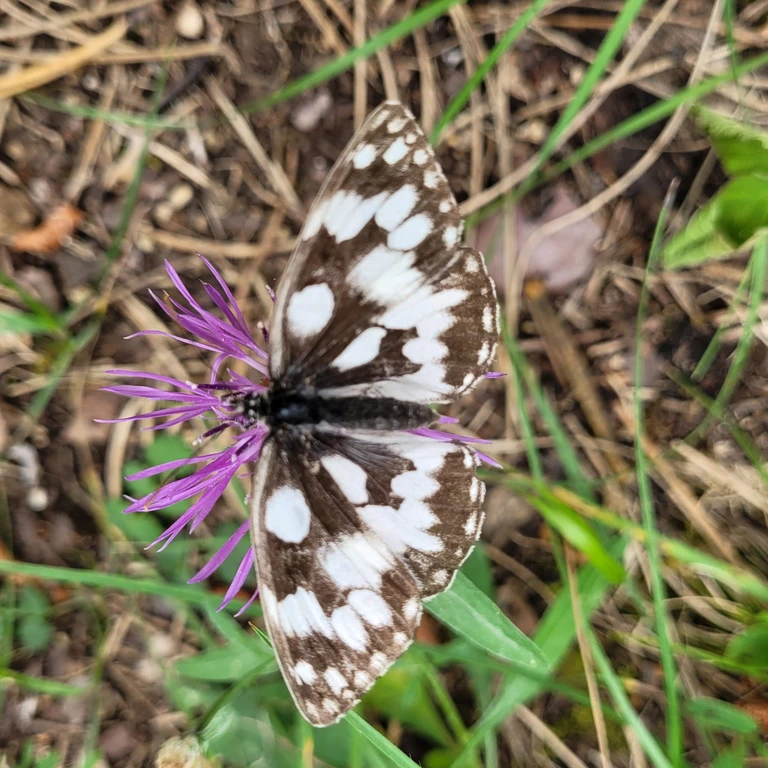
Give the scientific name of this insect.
Melanargia galathea
